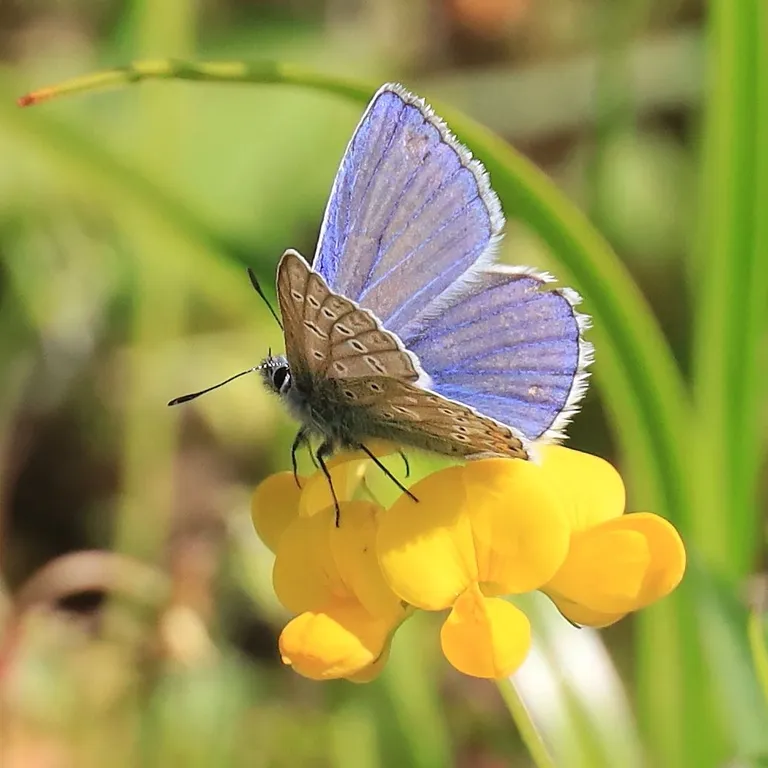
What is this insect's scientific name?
Polyommatus icarus
